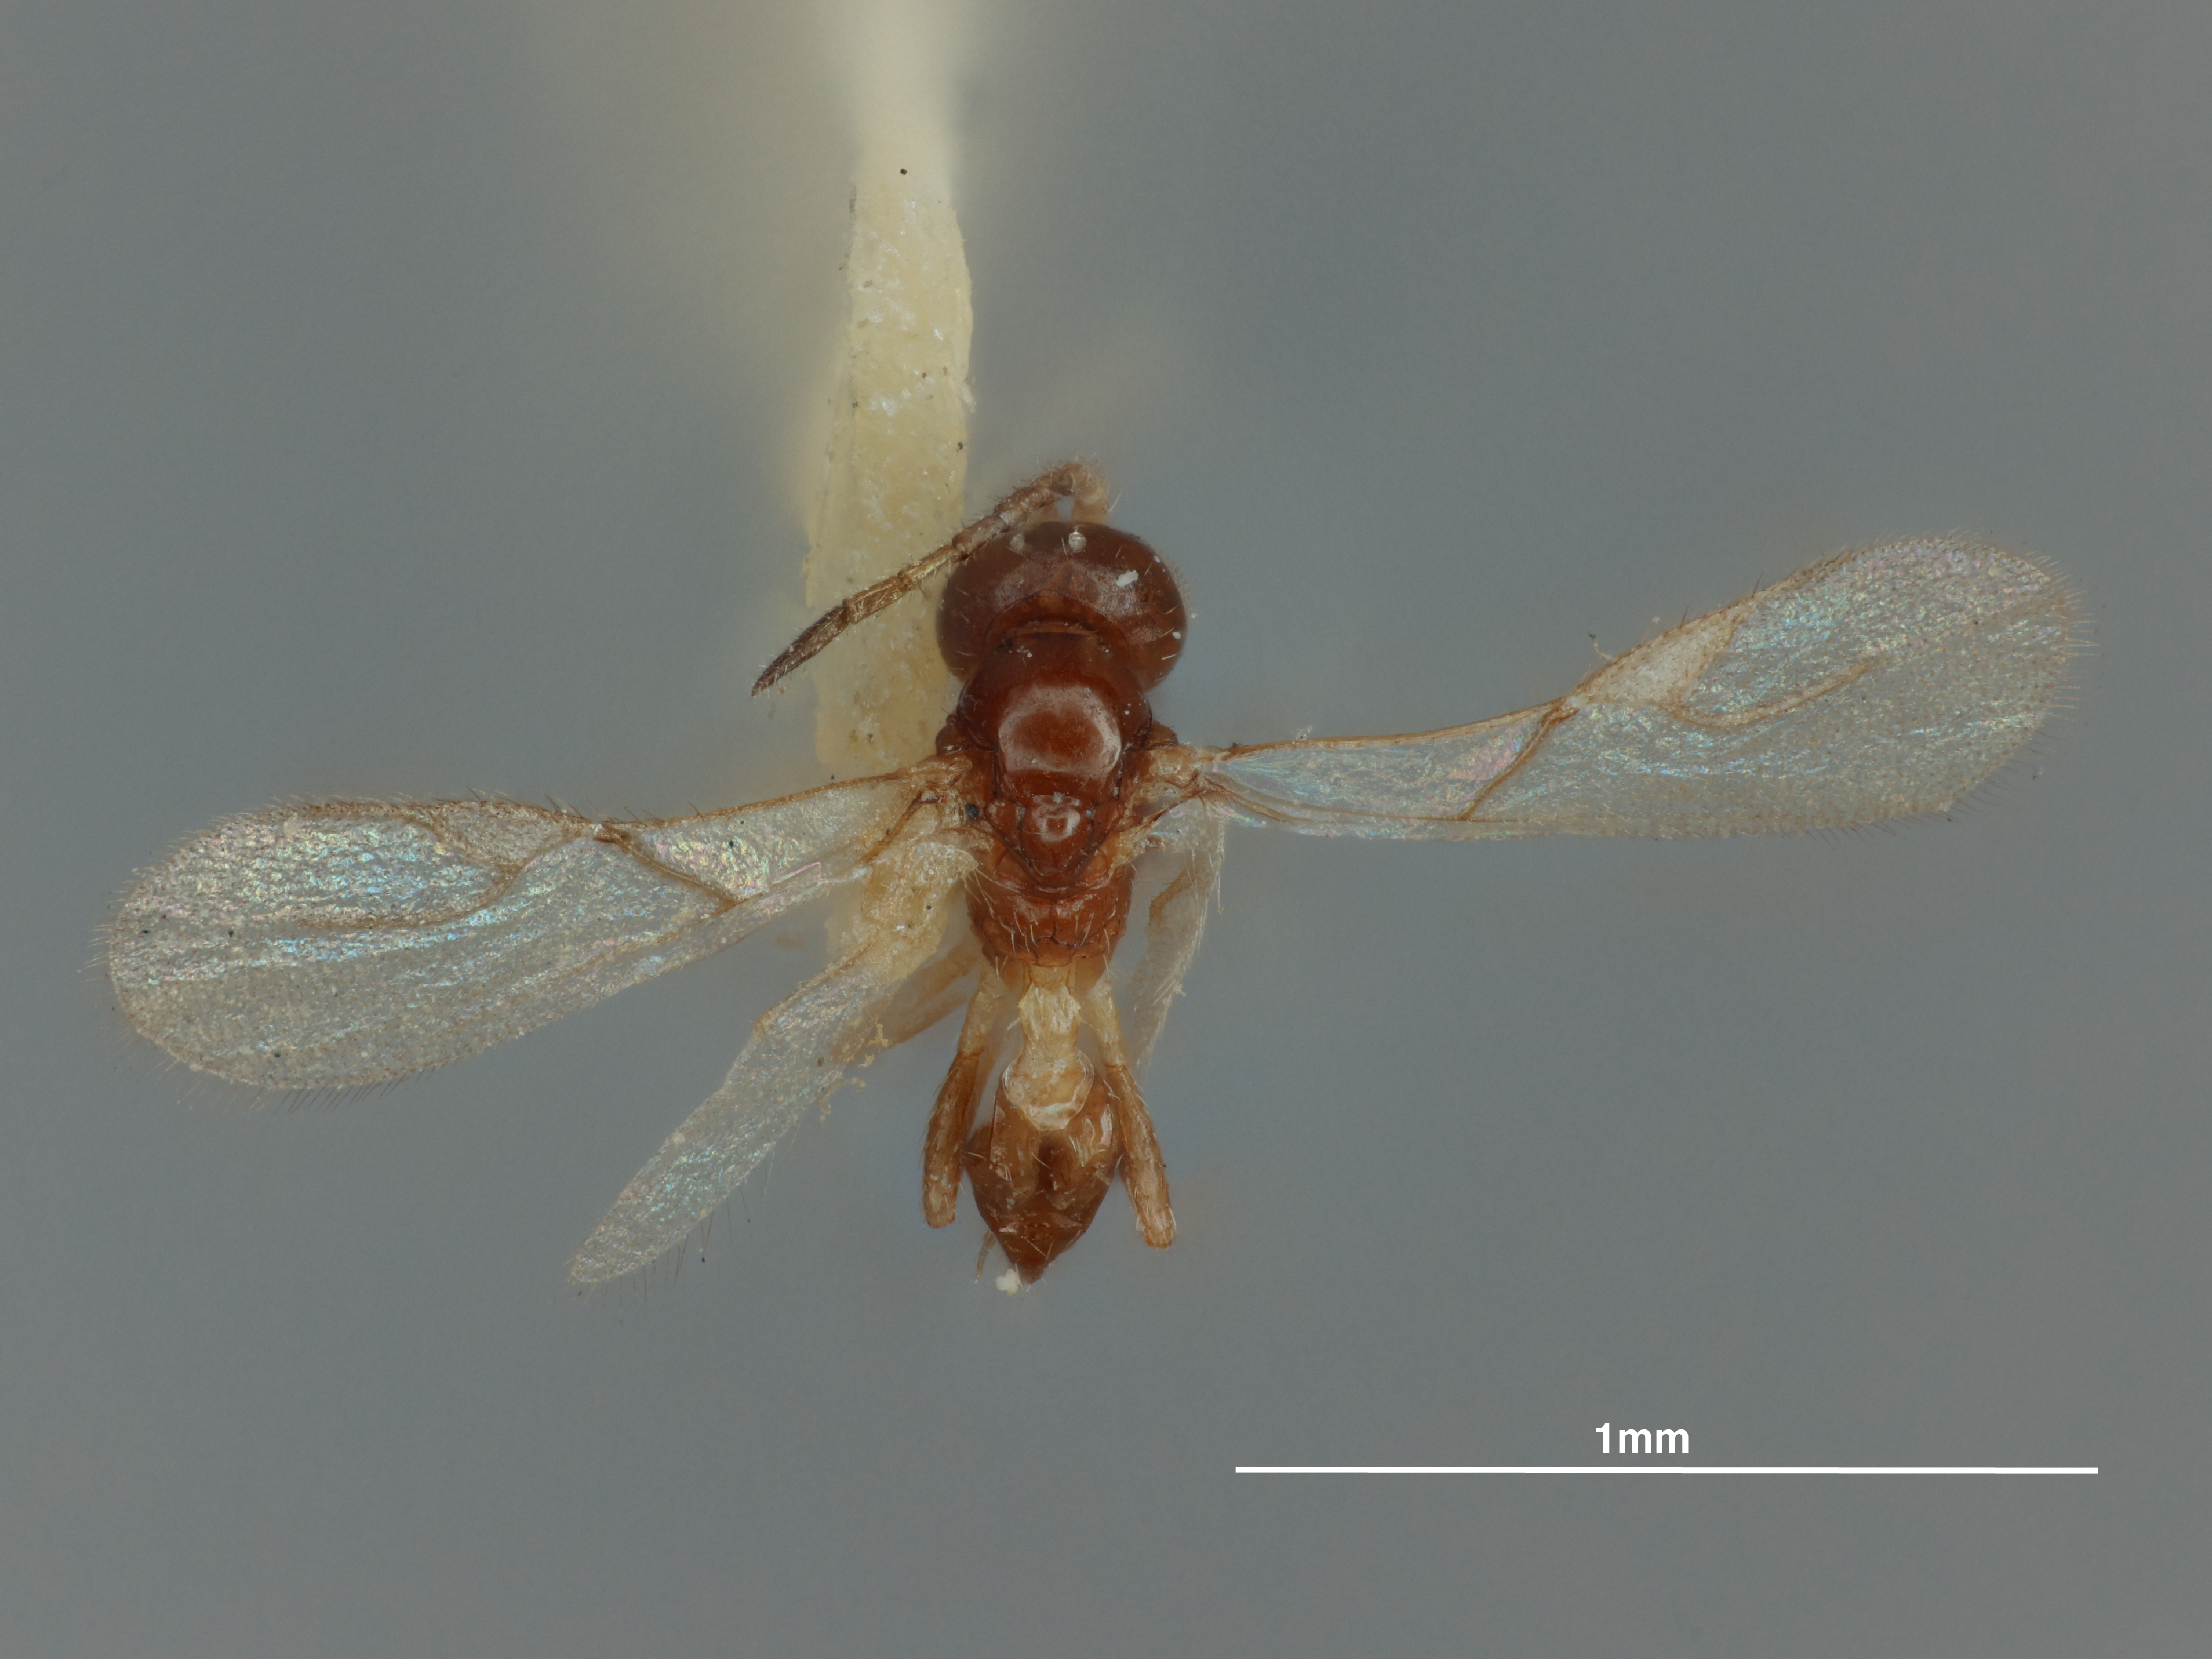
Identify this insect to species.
Trioxys communis
